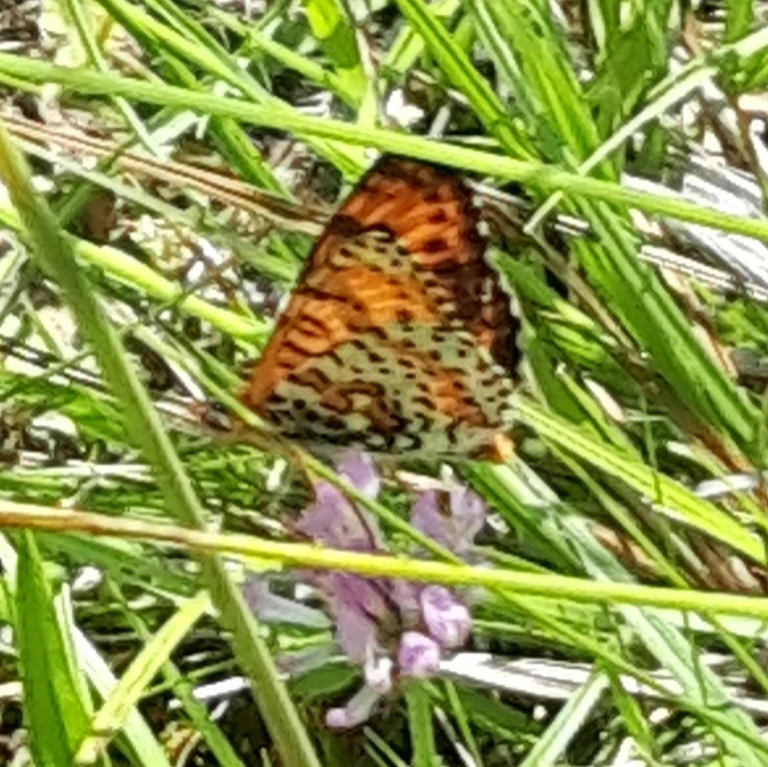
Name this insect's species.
Melitaea didyma
